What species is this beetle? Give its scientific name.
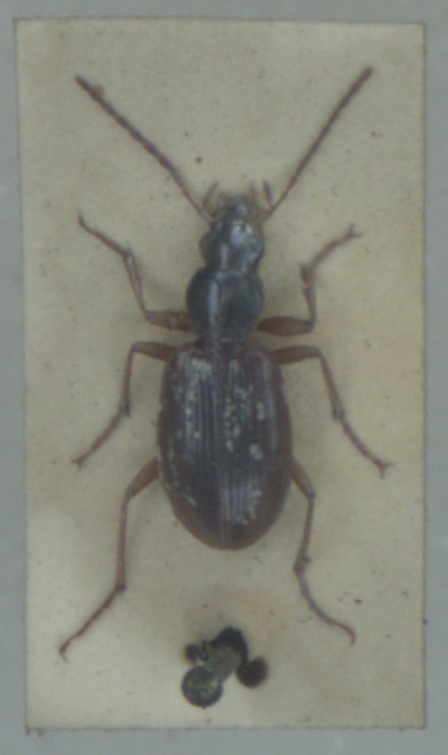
Paranchus albipes
